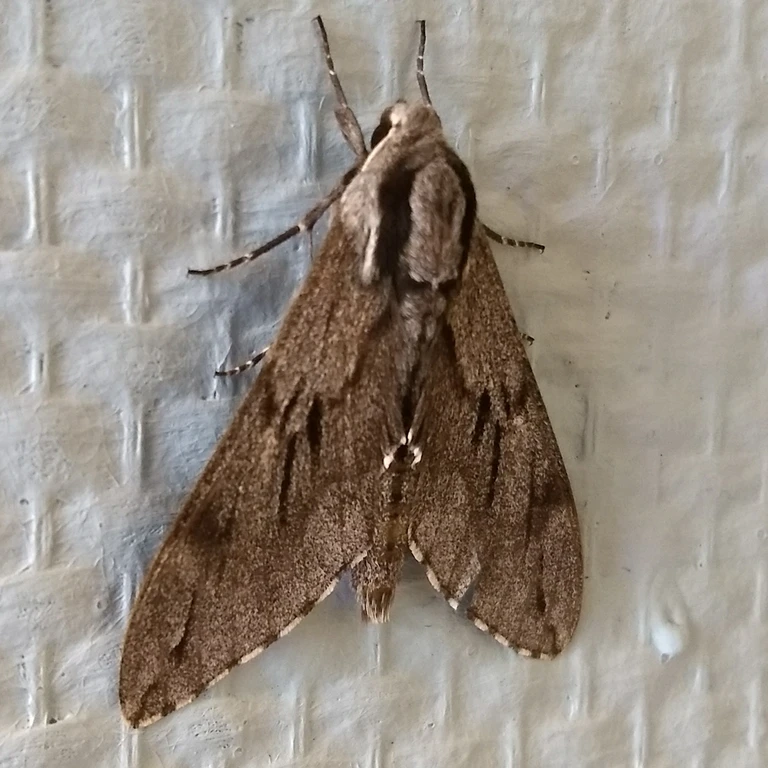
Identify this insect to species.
Sphinx pinastri
